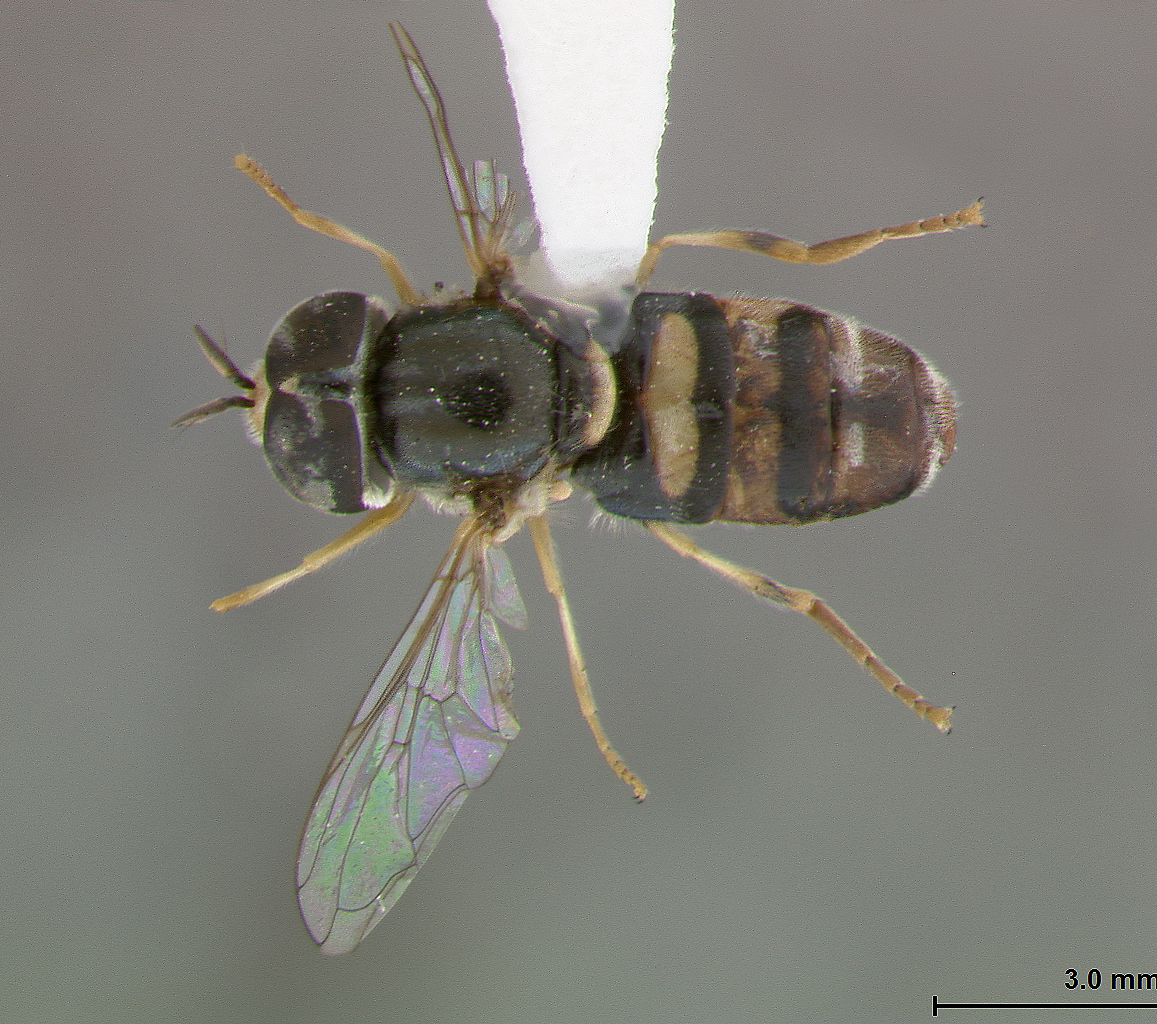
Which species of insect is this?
Paragus fasciatus
